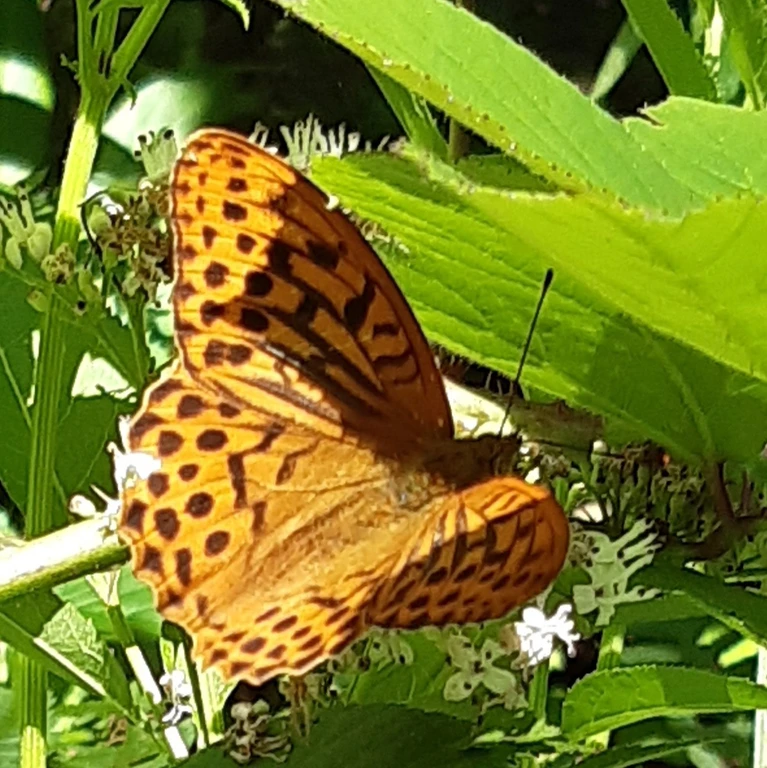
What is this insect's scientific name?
Argynnis paphia
